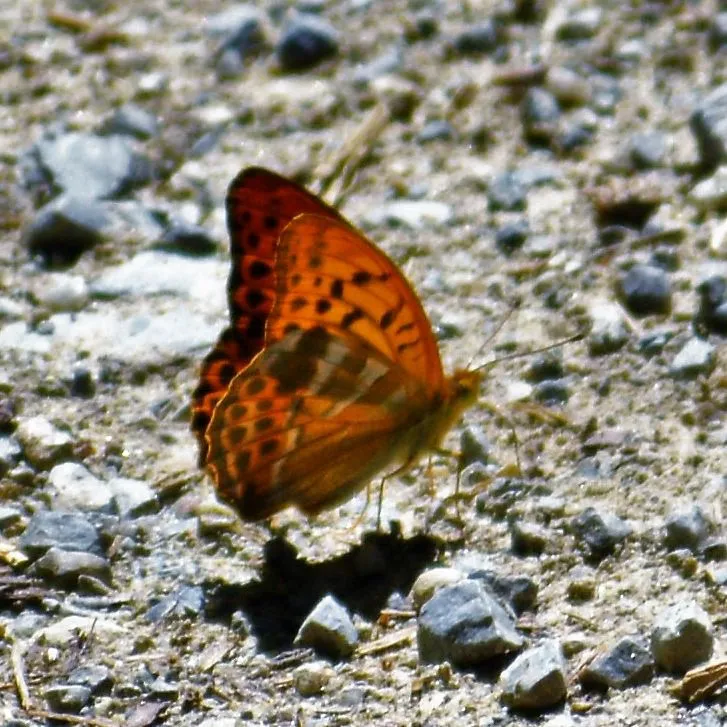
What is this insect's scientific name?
Argynnis paphia
